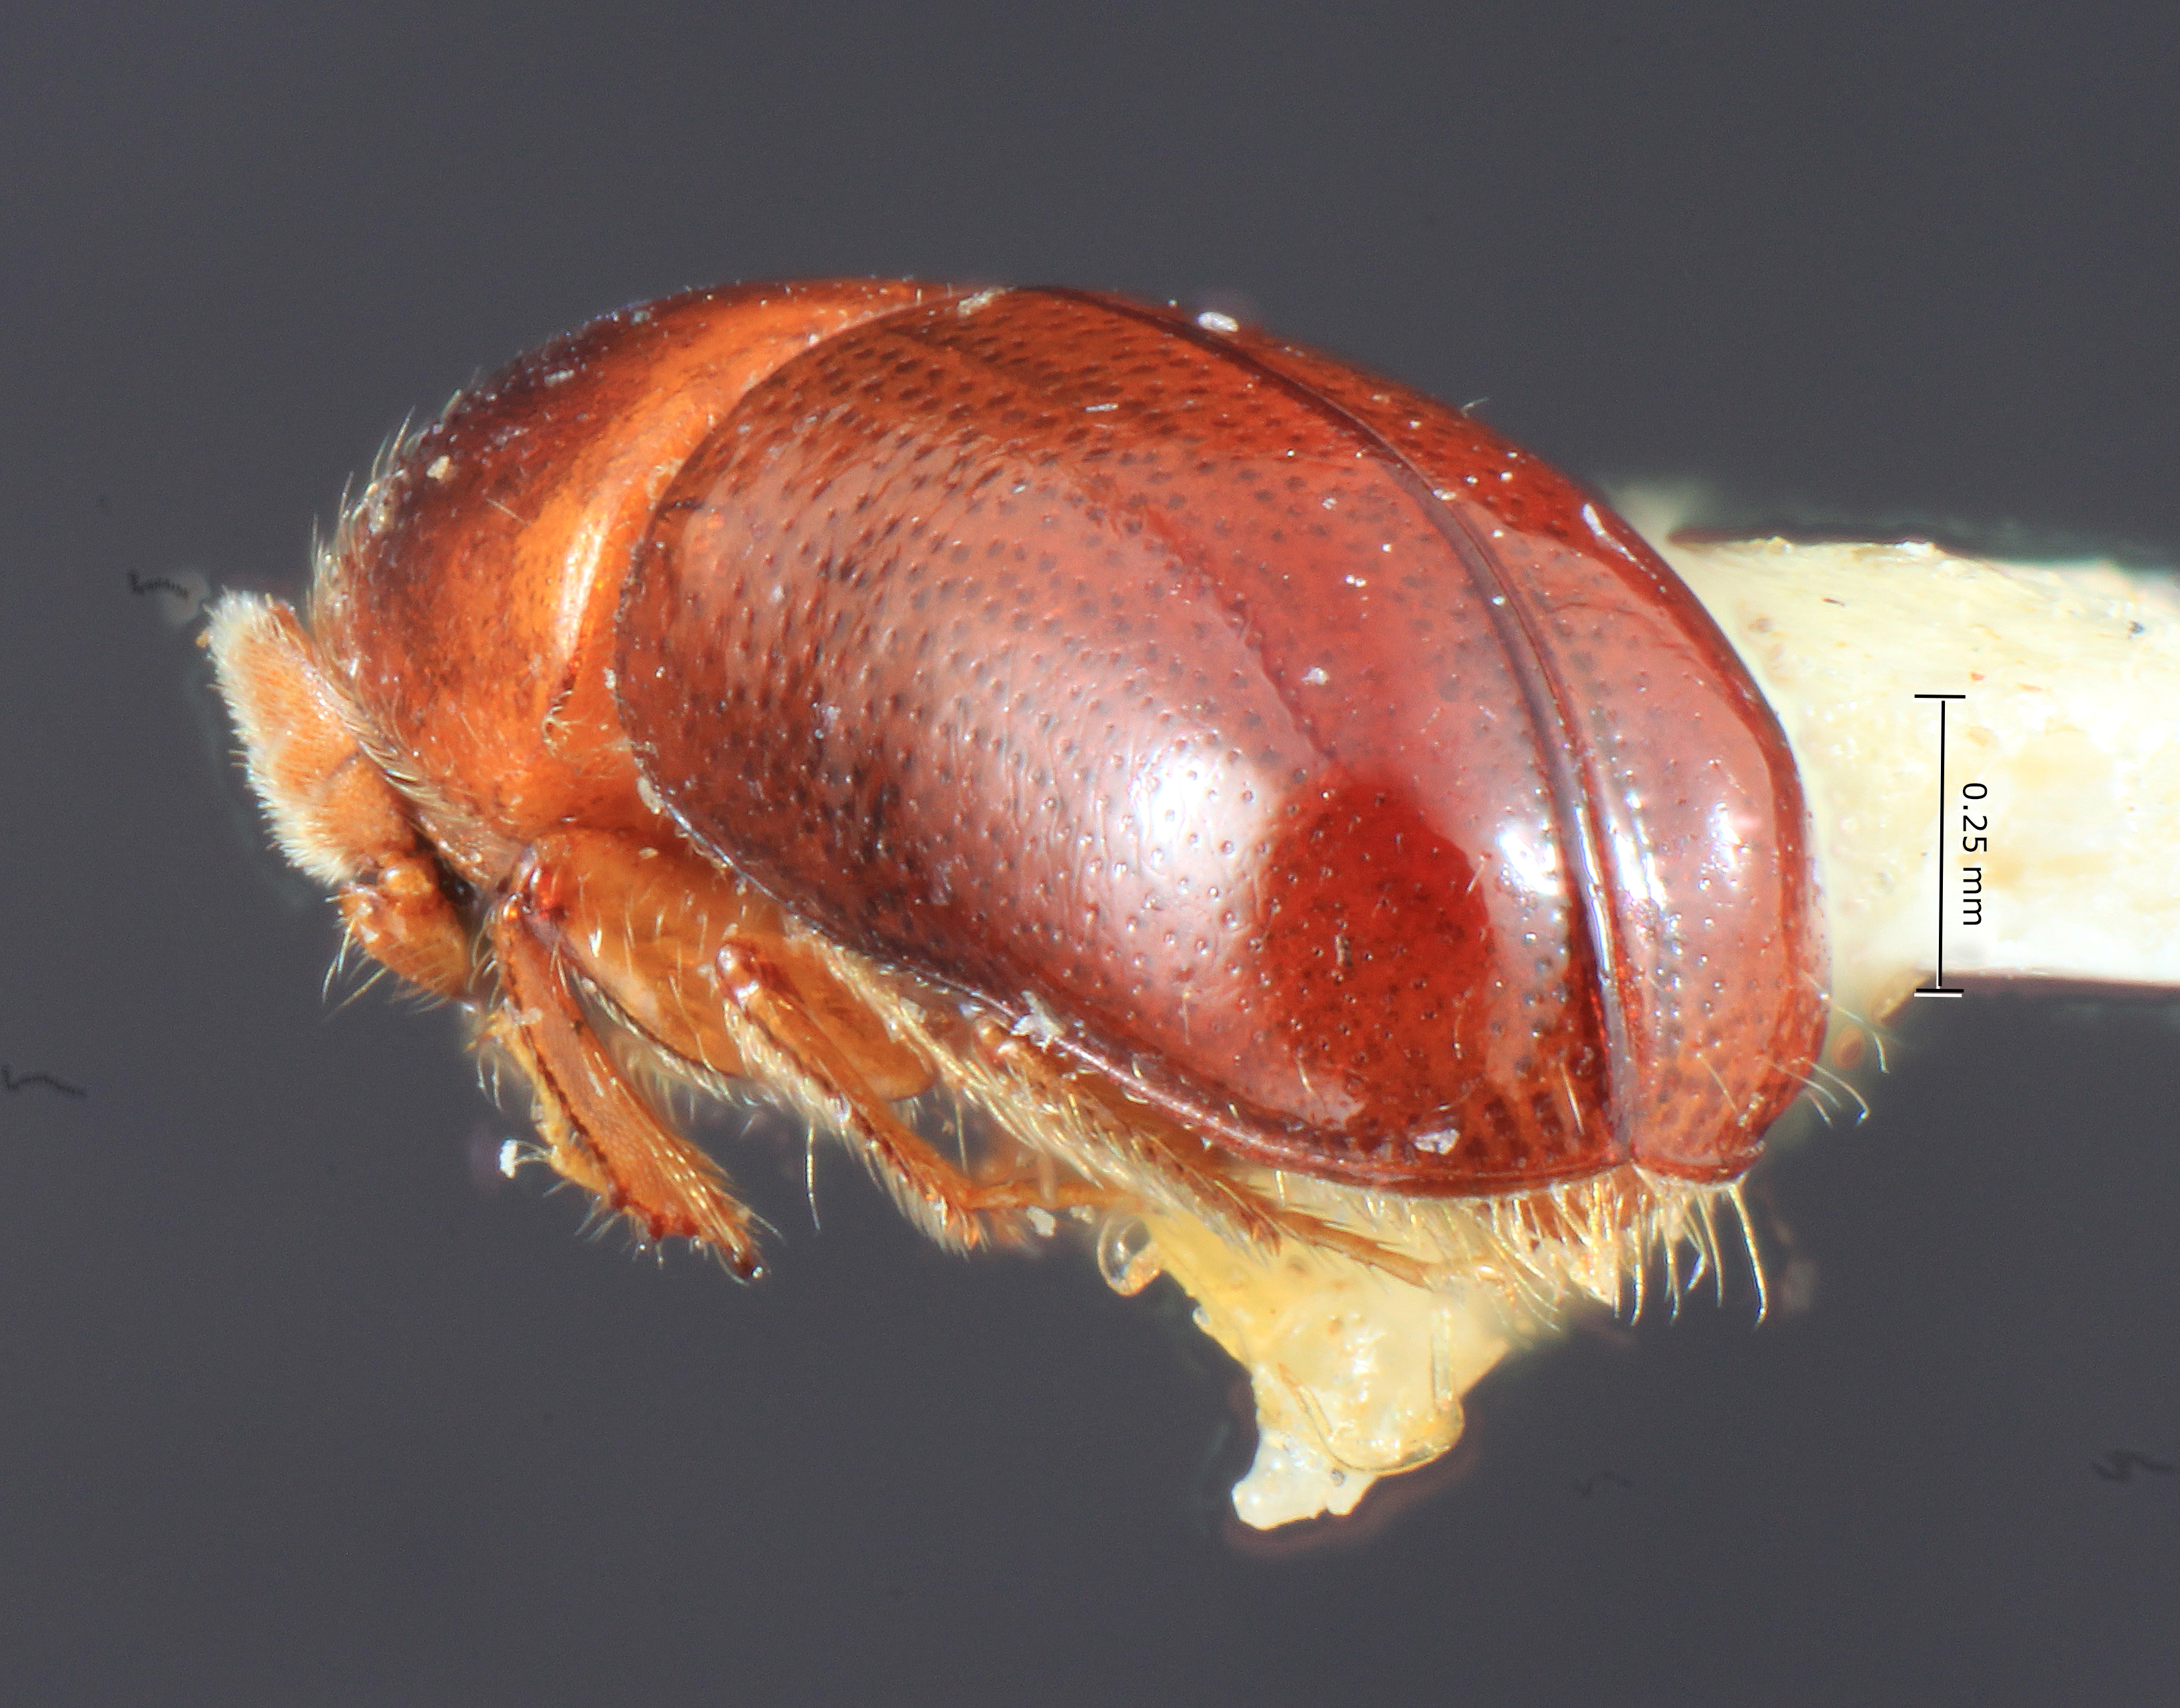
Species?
Corthylus collaris
